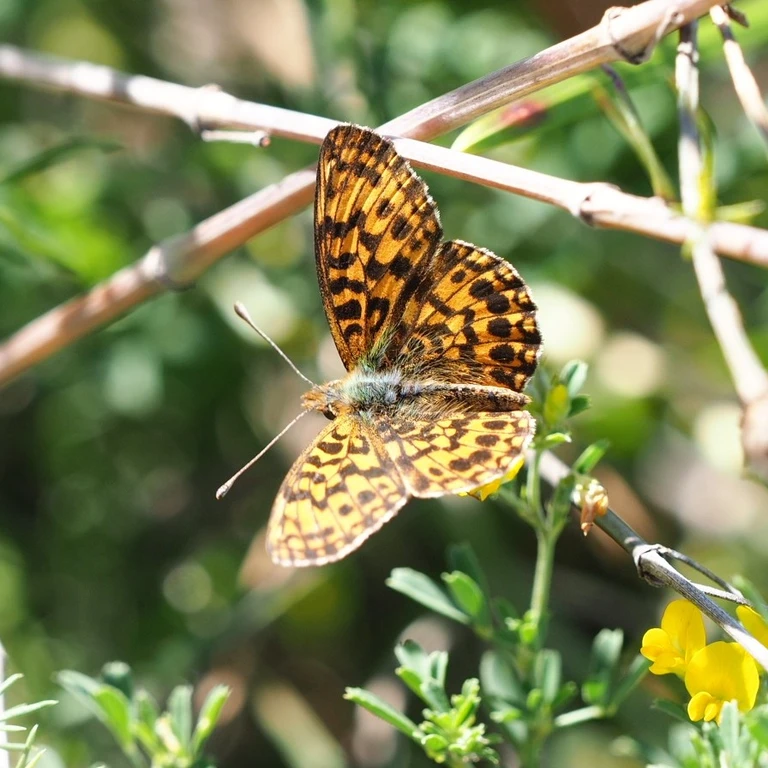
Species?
Boloria dia
